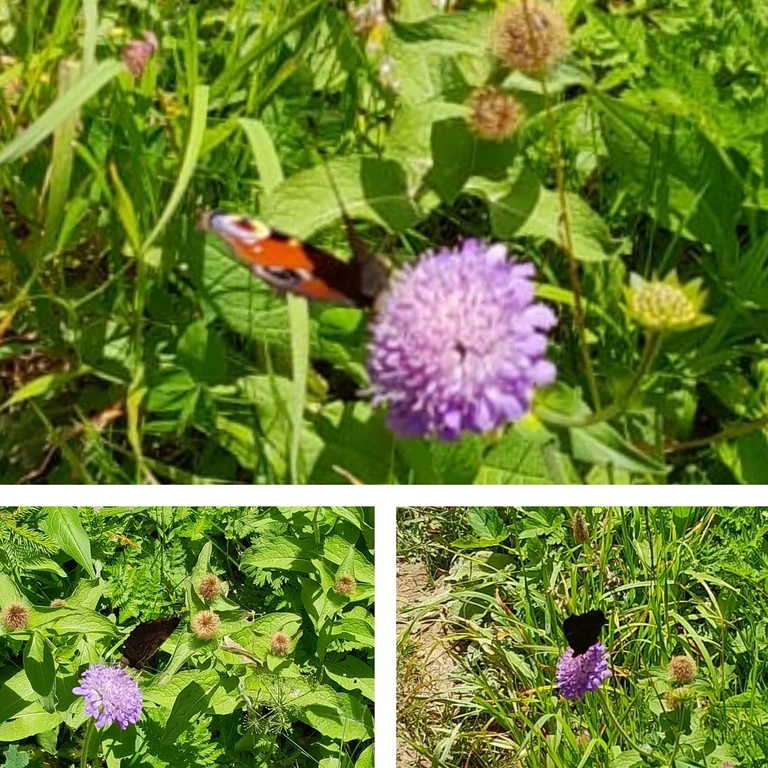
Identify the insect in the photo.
Aglais io
